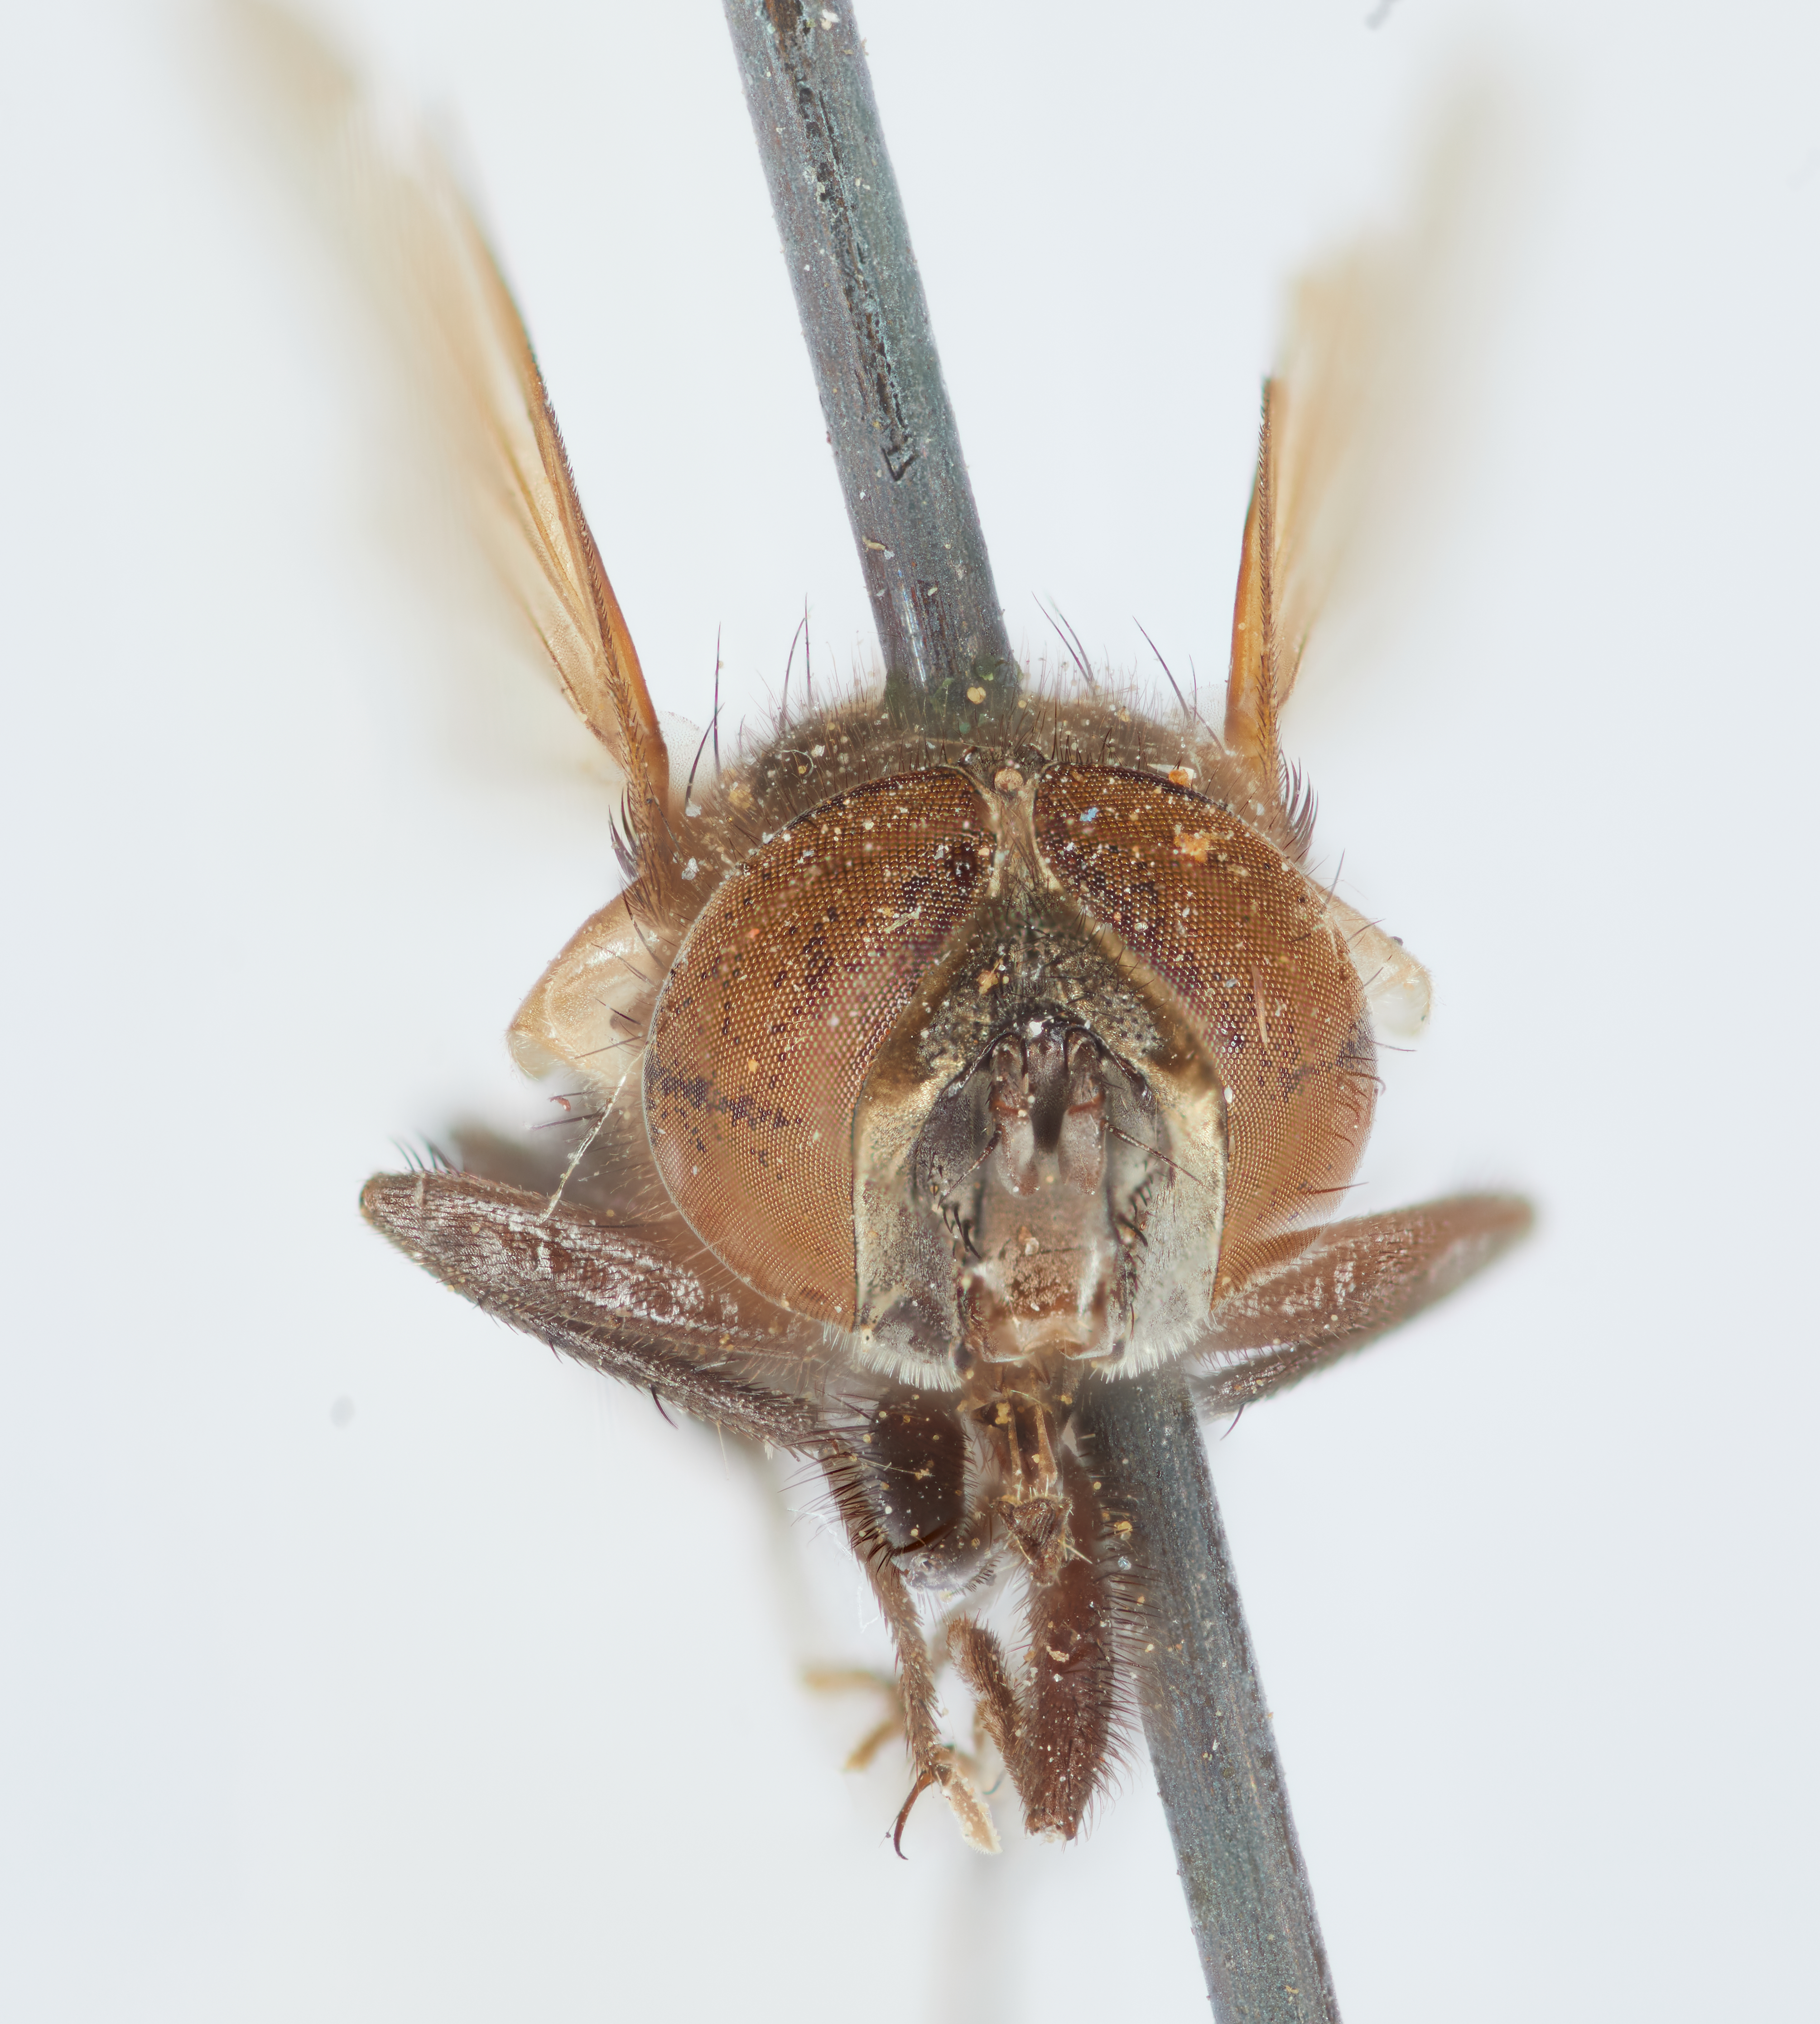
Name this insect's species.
Alophora subopaca
